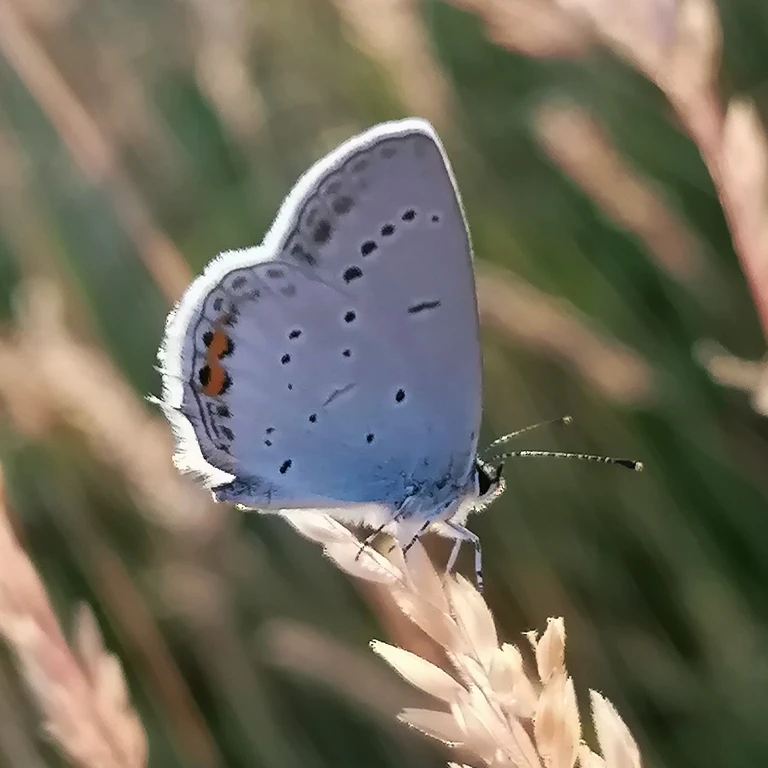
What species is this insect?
Cupido argiades (also Elkalyce argiades)
